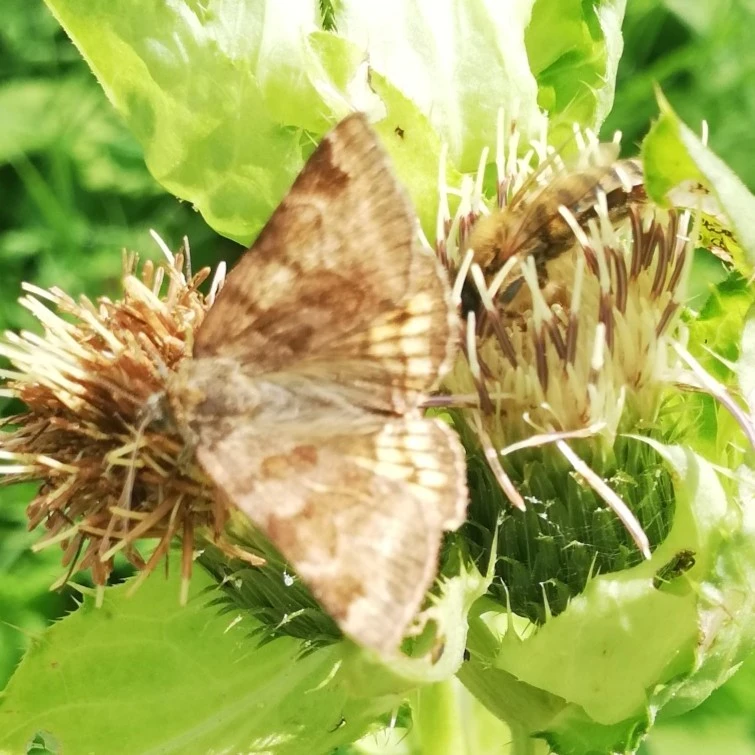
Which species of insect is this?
Euclidia glyphica
